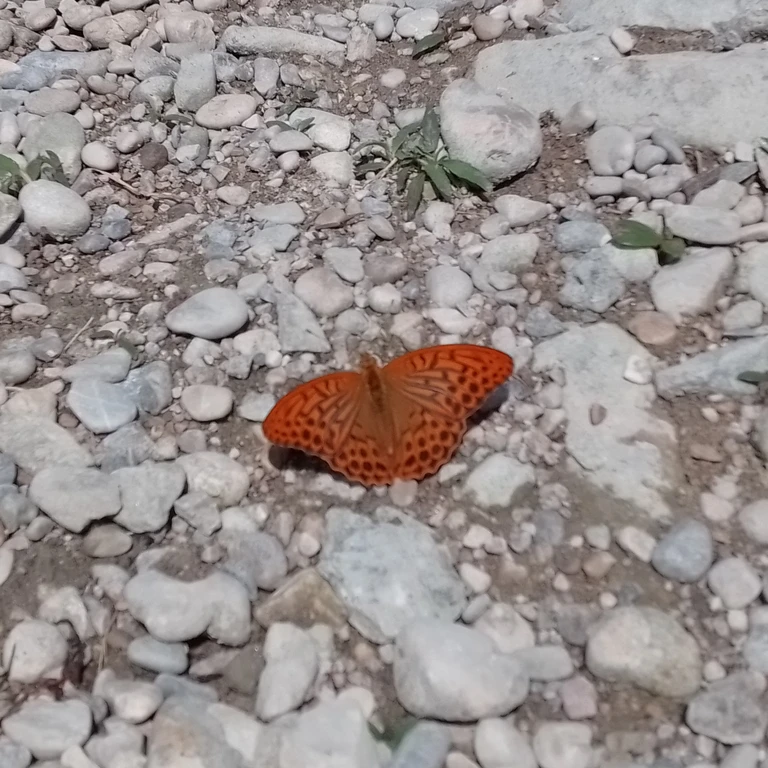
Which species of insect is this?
Argynnis paphia
